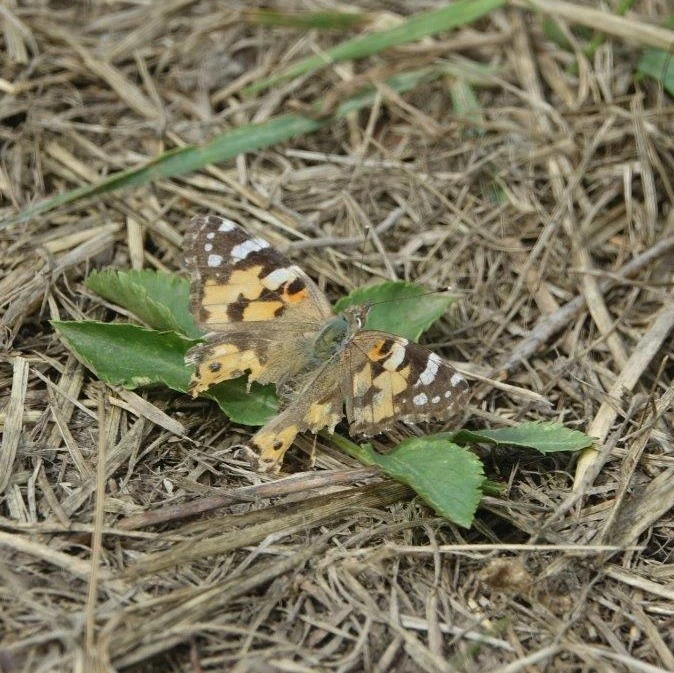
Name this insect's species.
Vanessa cardui
